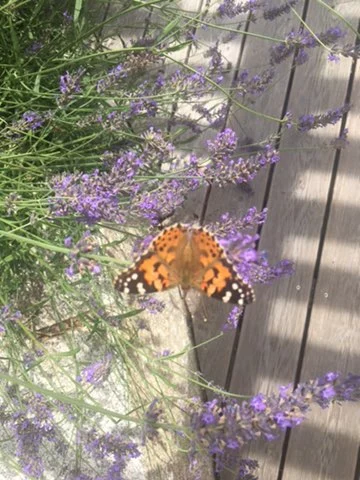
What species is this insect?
Vanessa cardui
